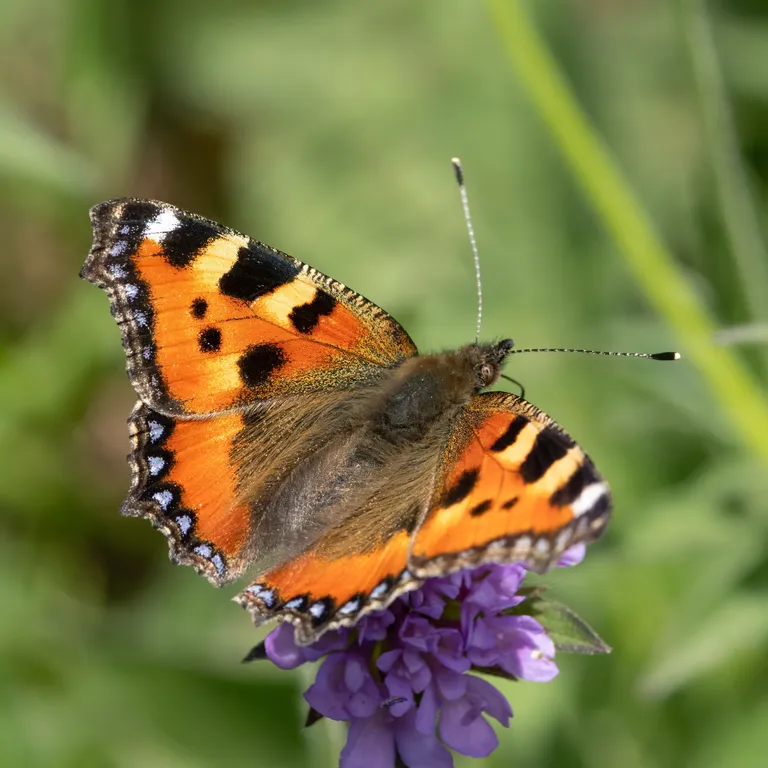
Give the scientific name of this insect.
Aglais urticae
